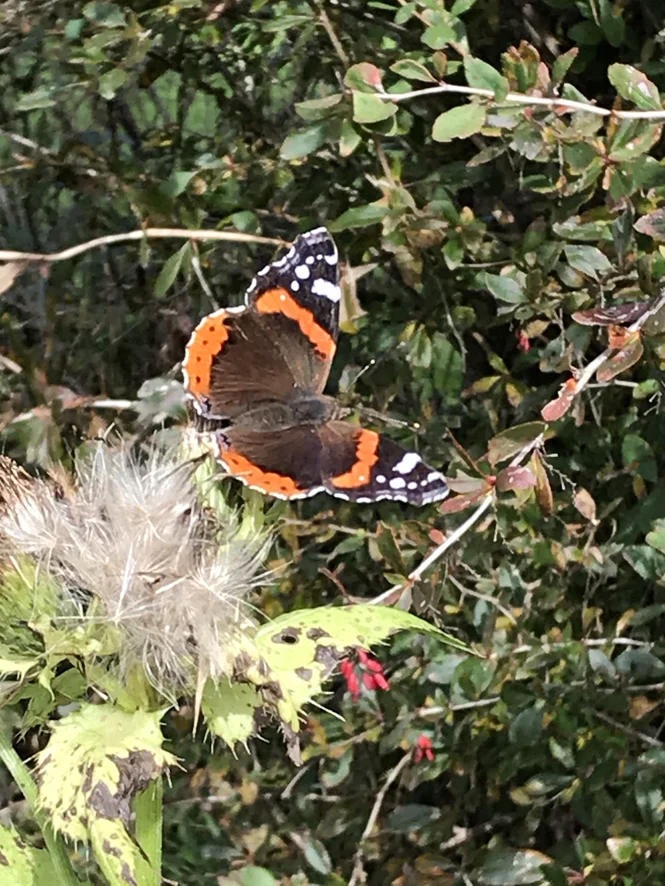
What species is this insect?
Vanessa atalanta
